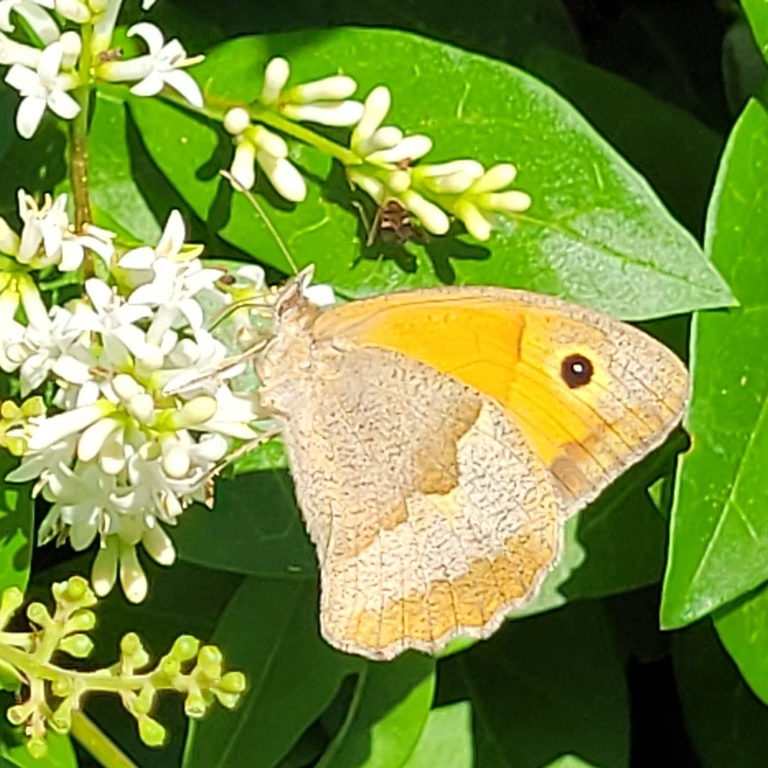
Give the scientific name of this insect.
Maniola jurtina
